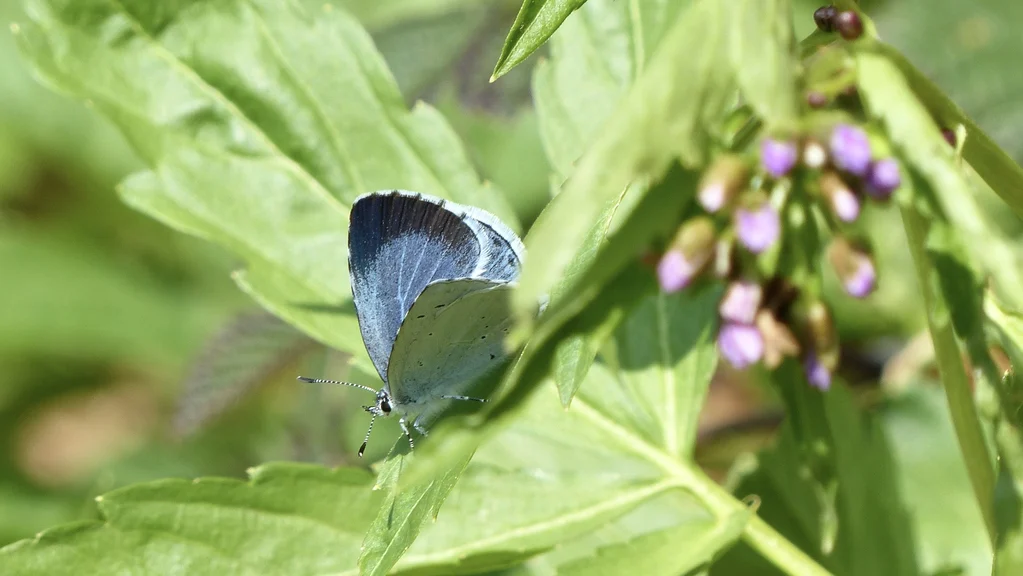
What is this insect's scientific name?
Celastrina argiolus
